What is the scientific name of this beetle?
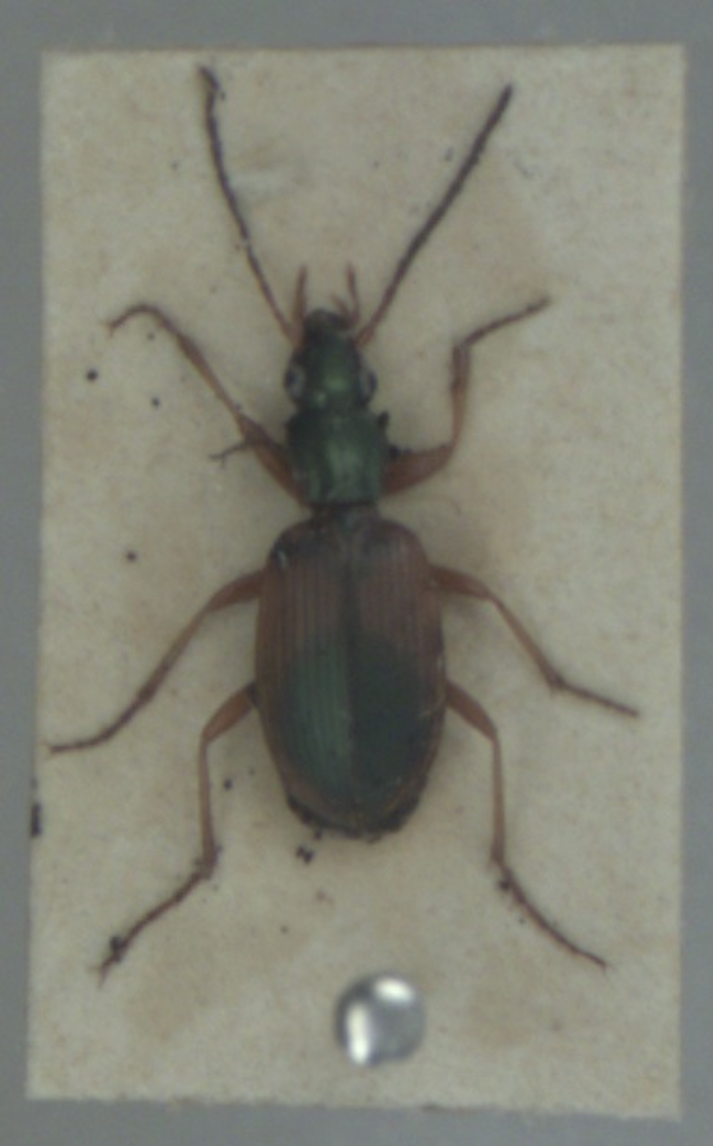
Anchomenus dorsalis
